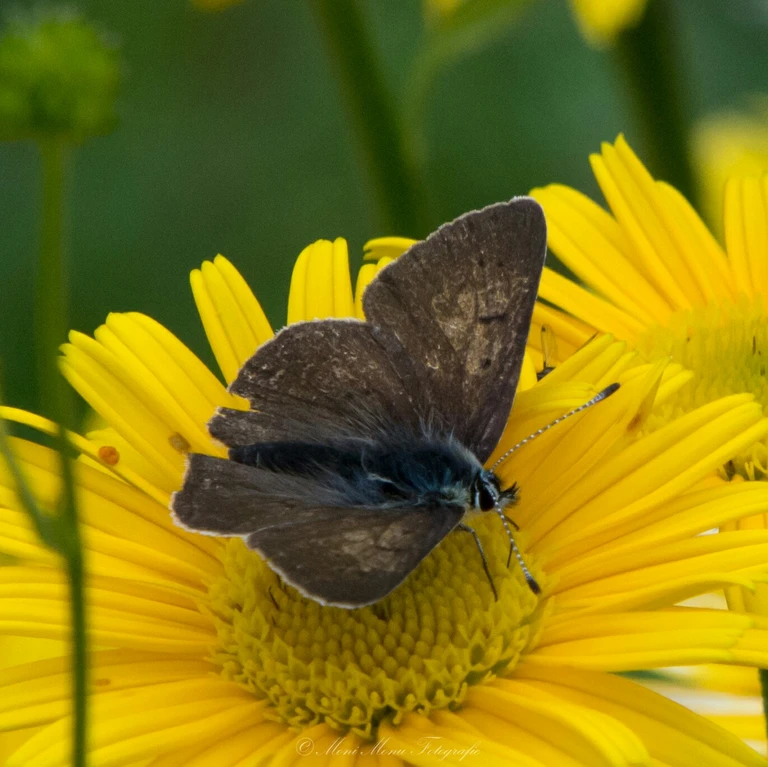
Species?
Lycaena tityrus (also Loweia tityrus)
